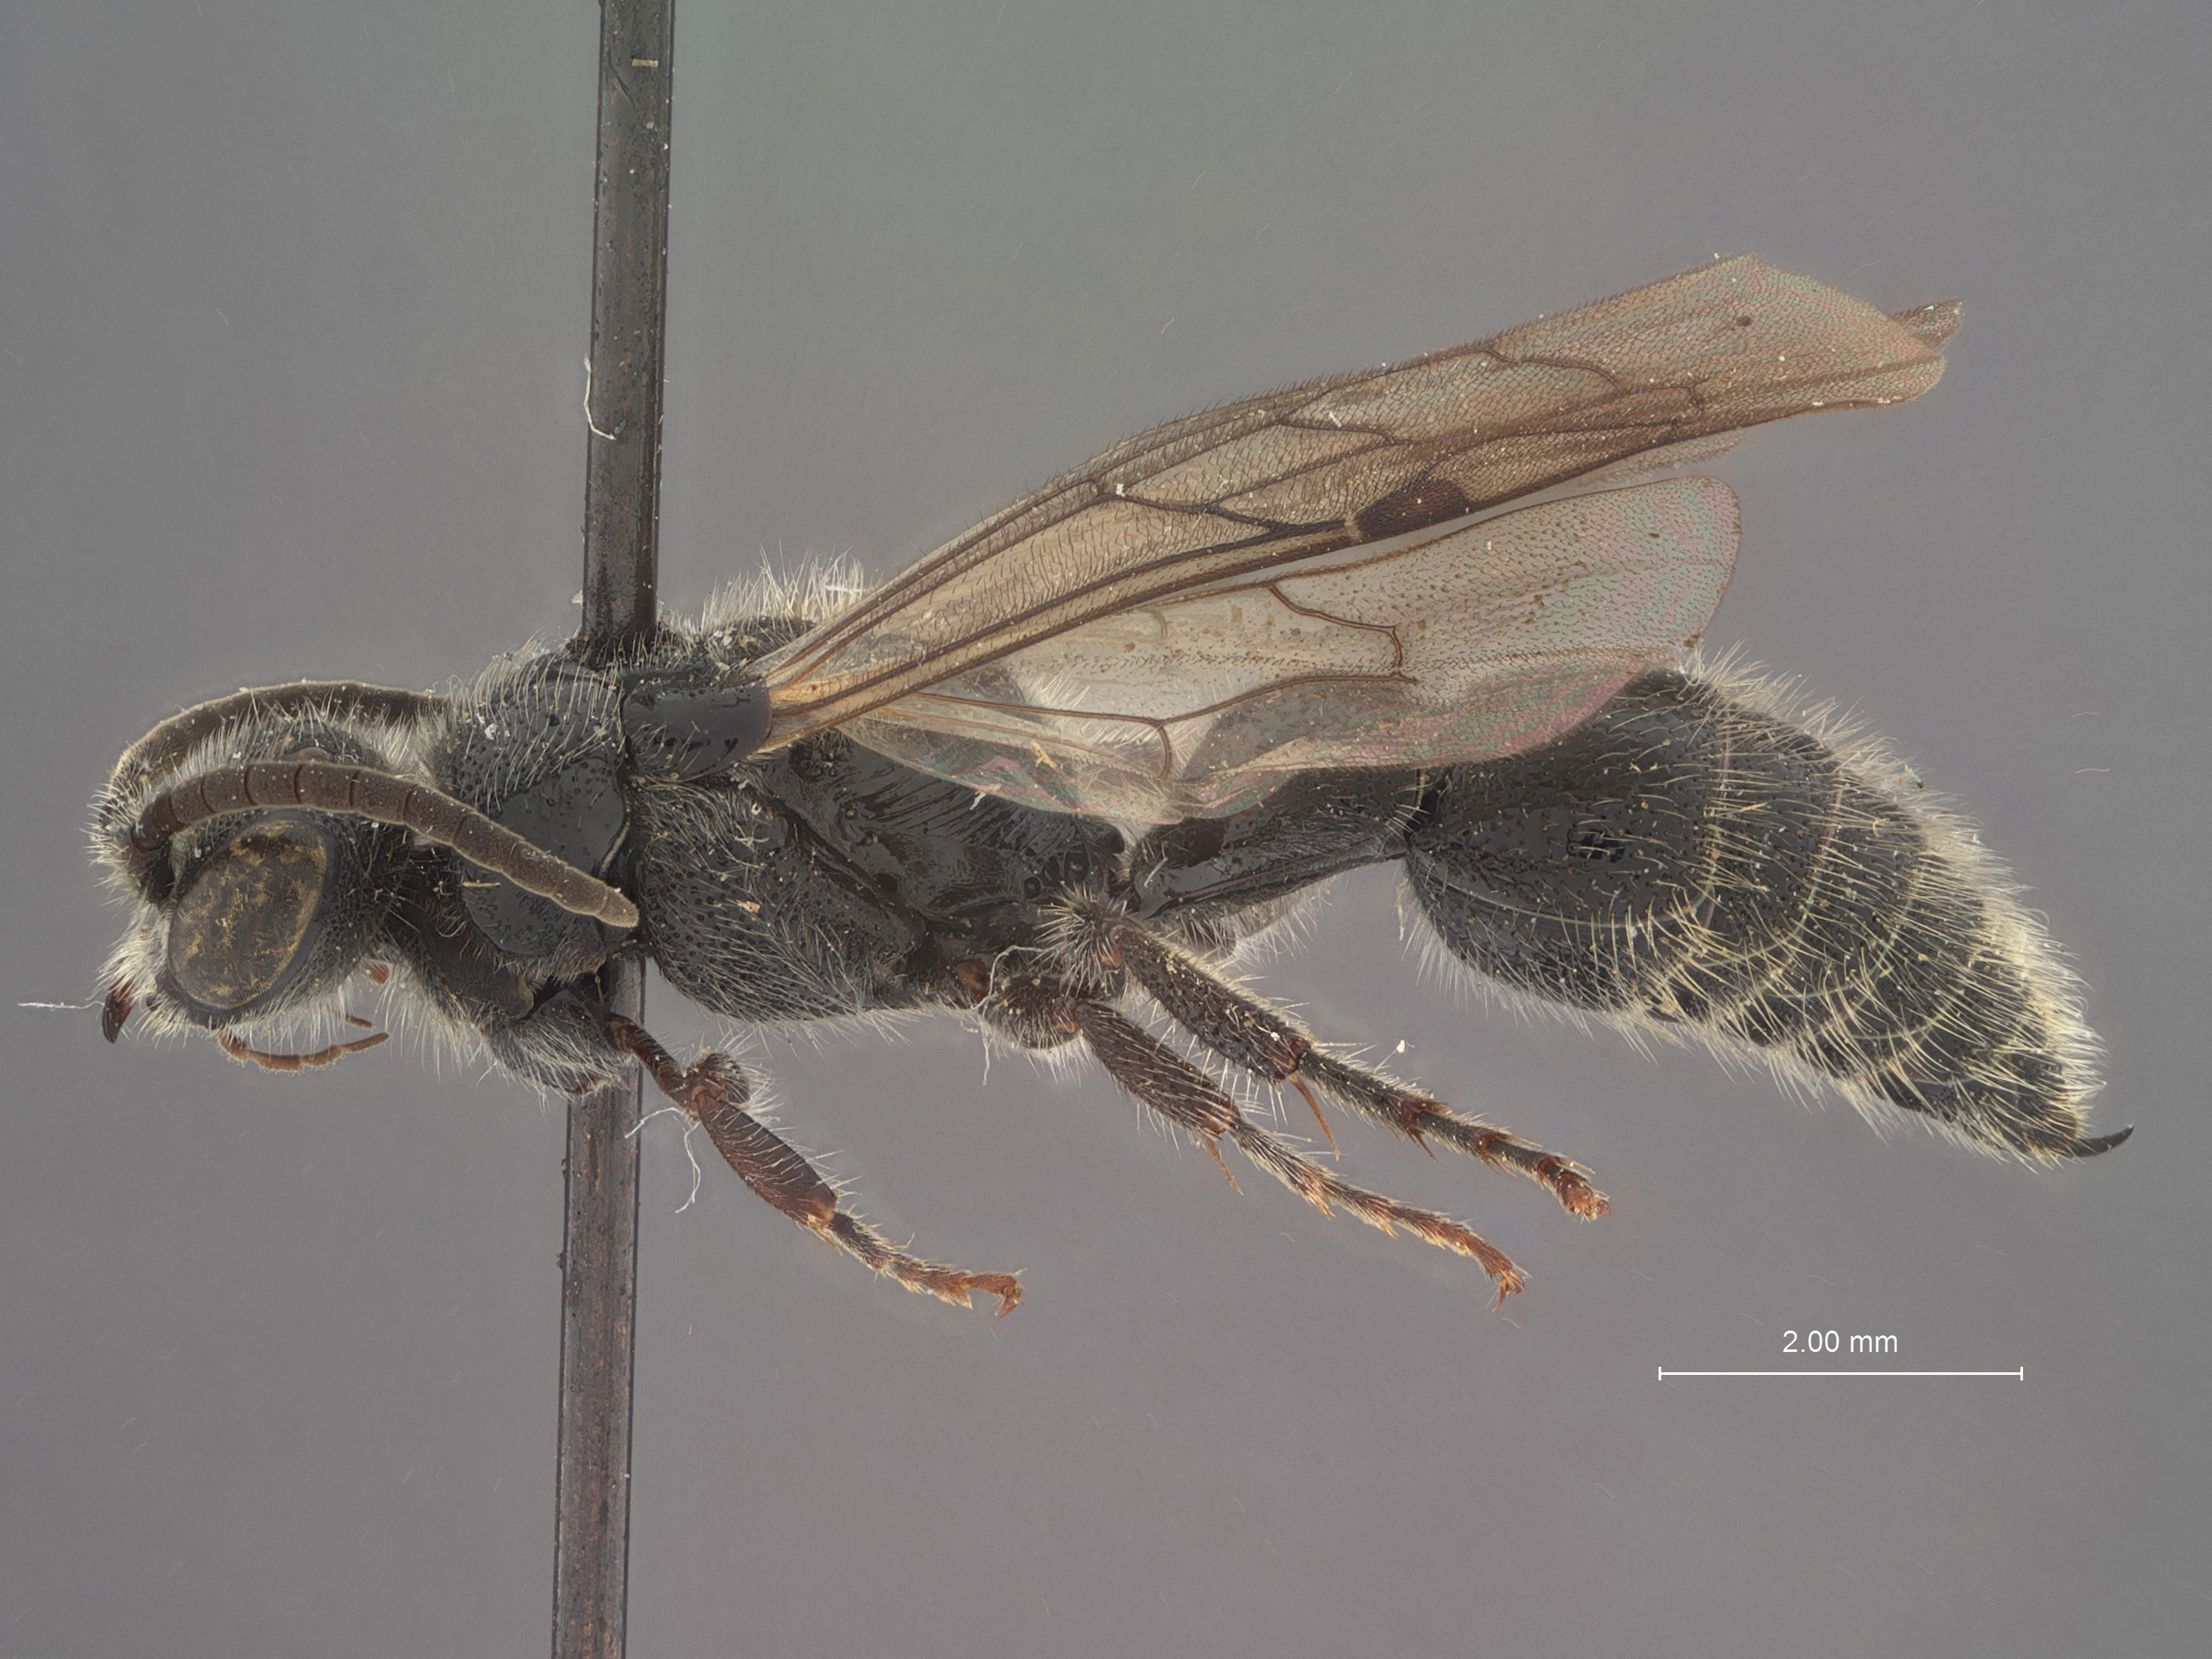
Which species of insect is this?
Tiphia sayi
